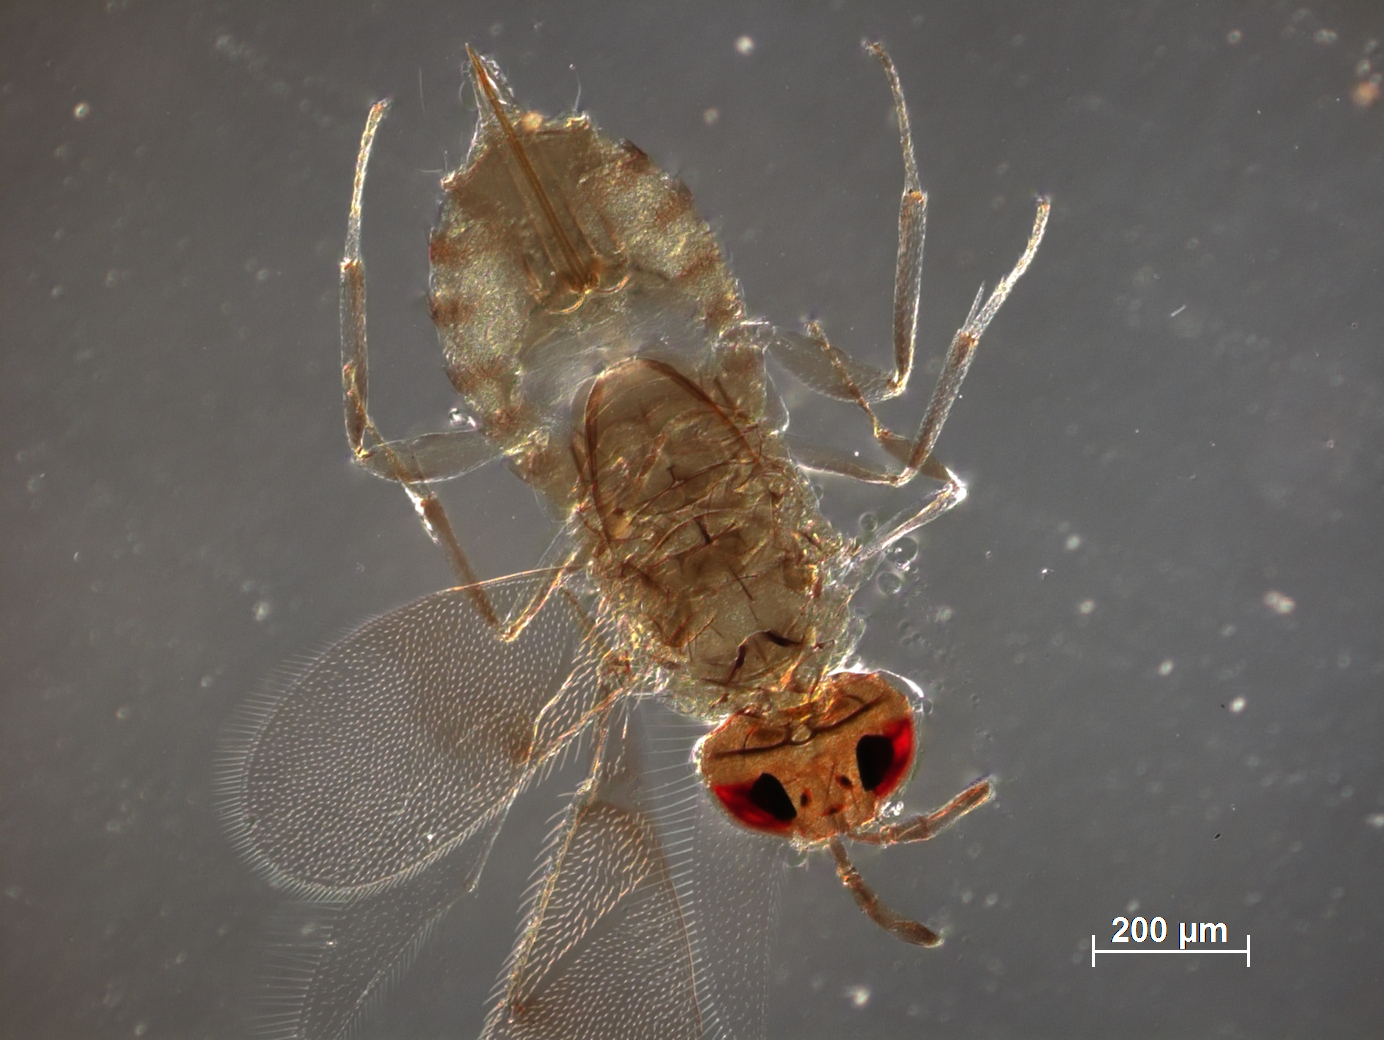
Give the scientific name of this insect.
Centrodora chowdhurii
